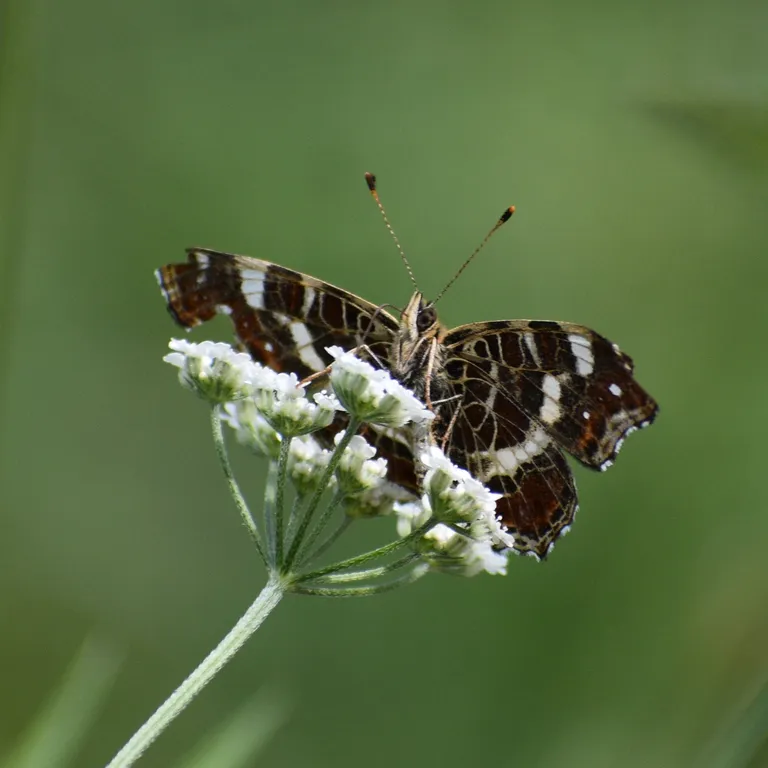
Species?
Araschnia levana
